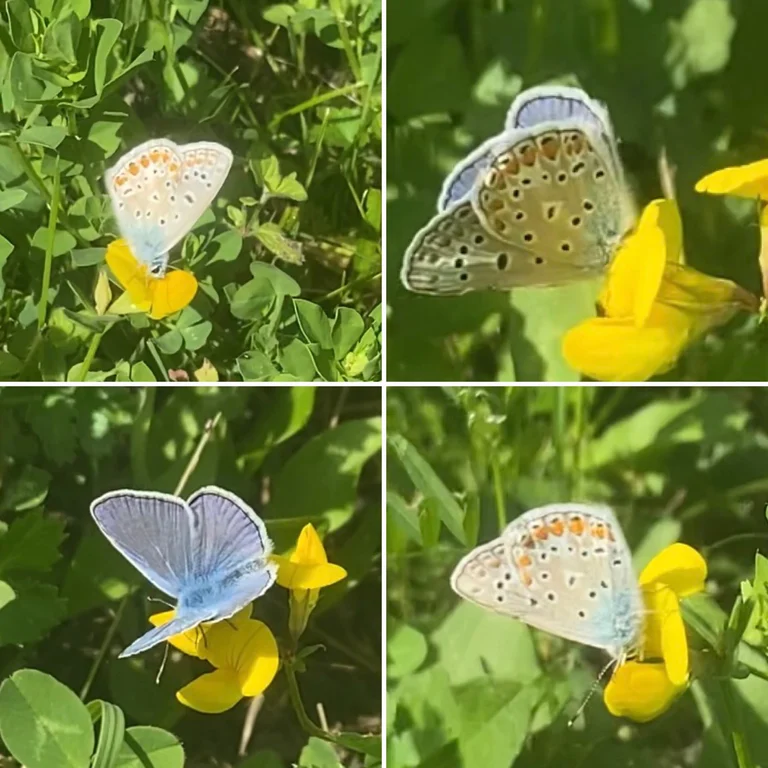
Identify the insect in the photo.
Polyommatus icarus
